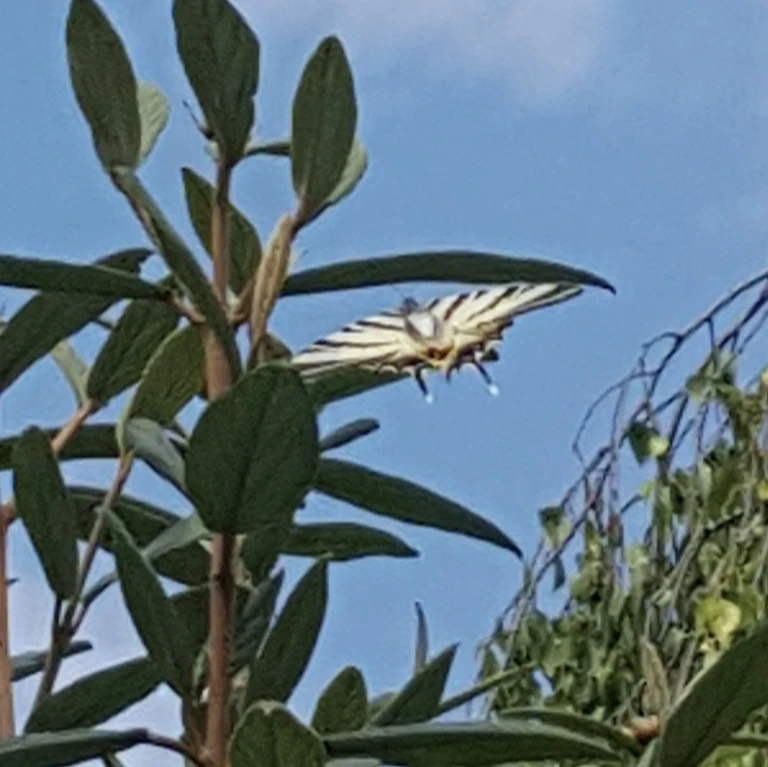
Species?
Iphiclides podalirius
